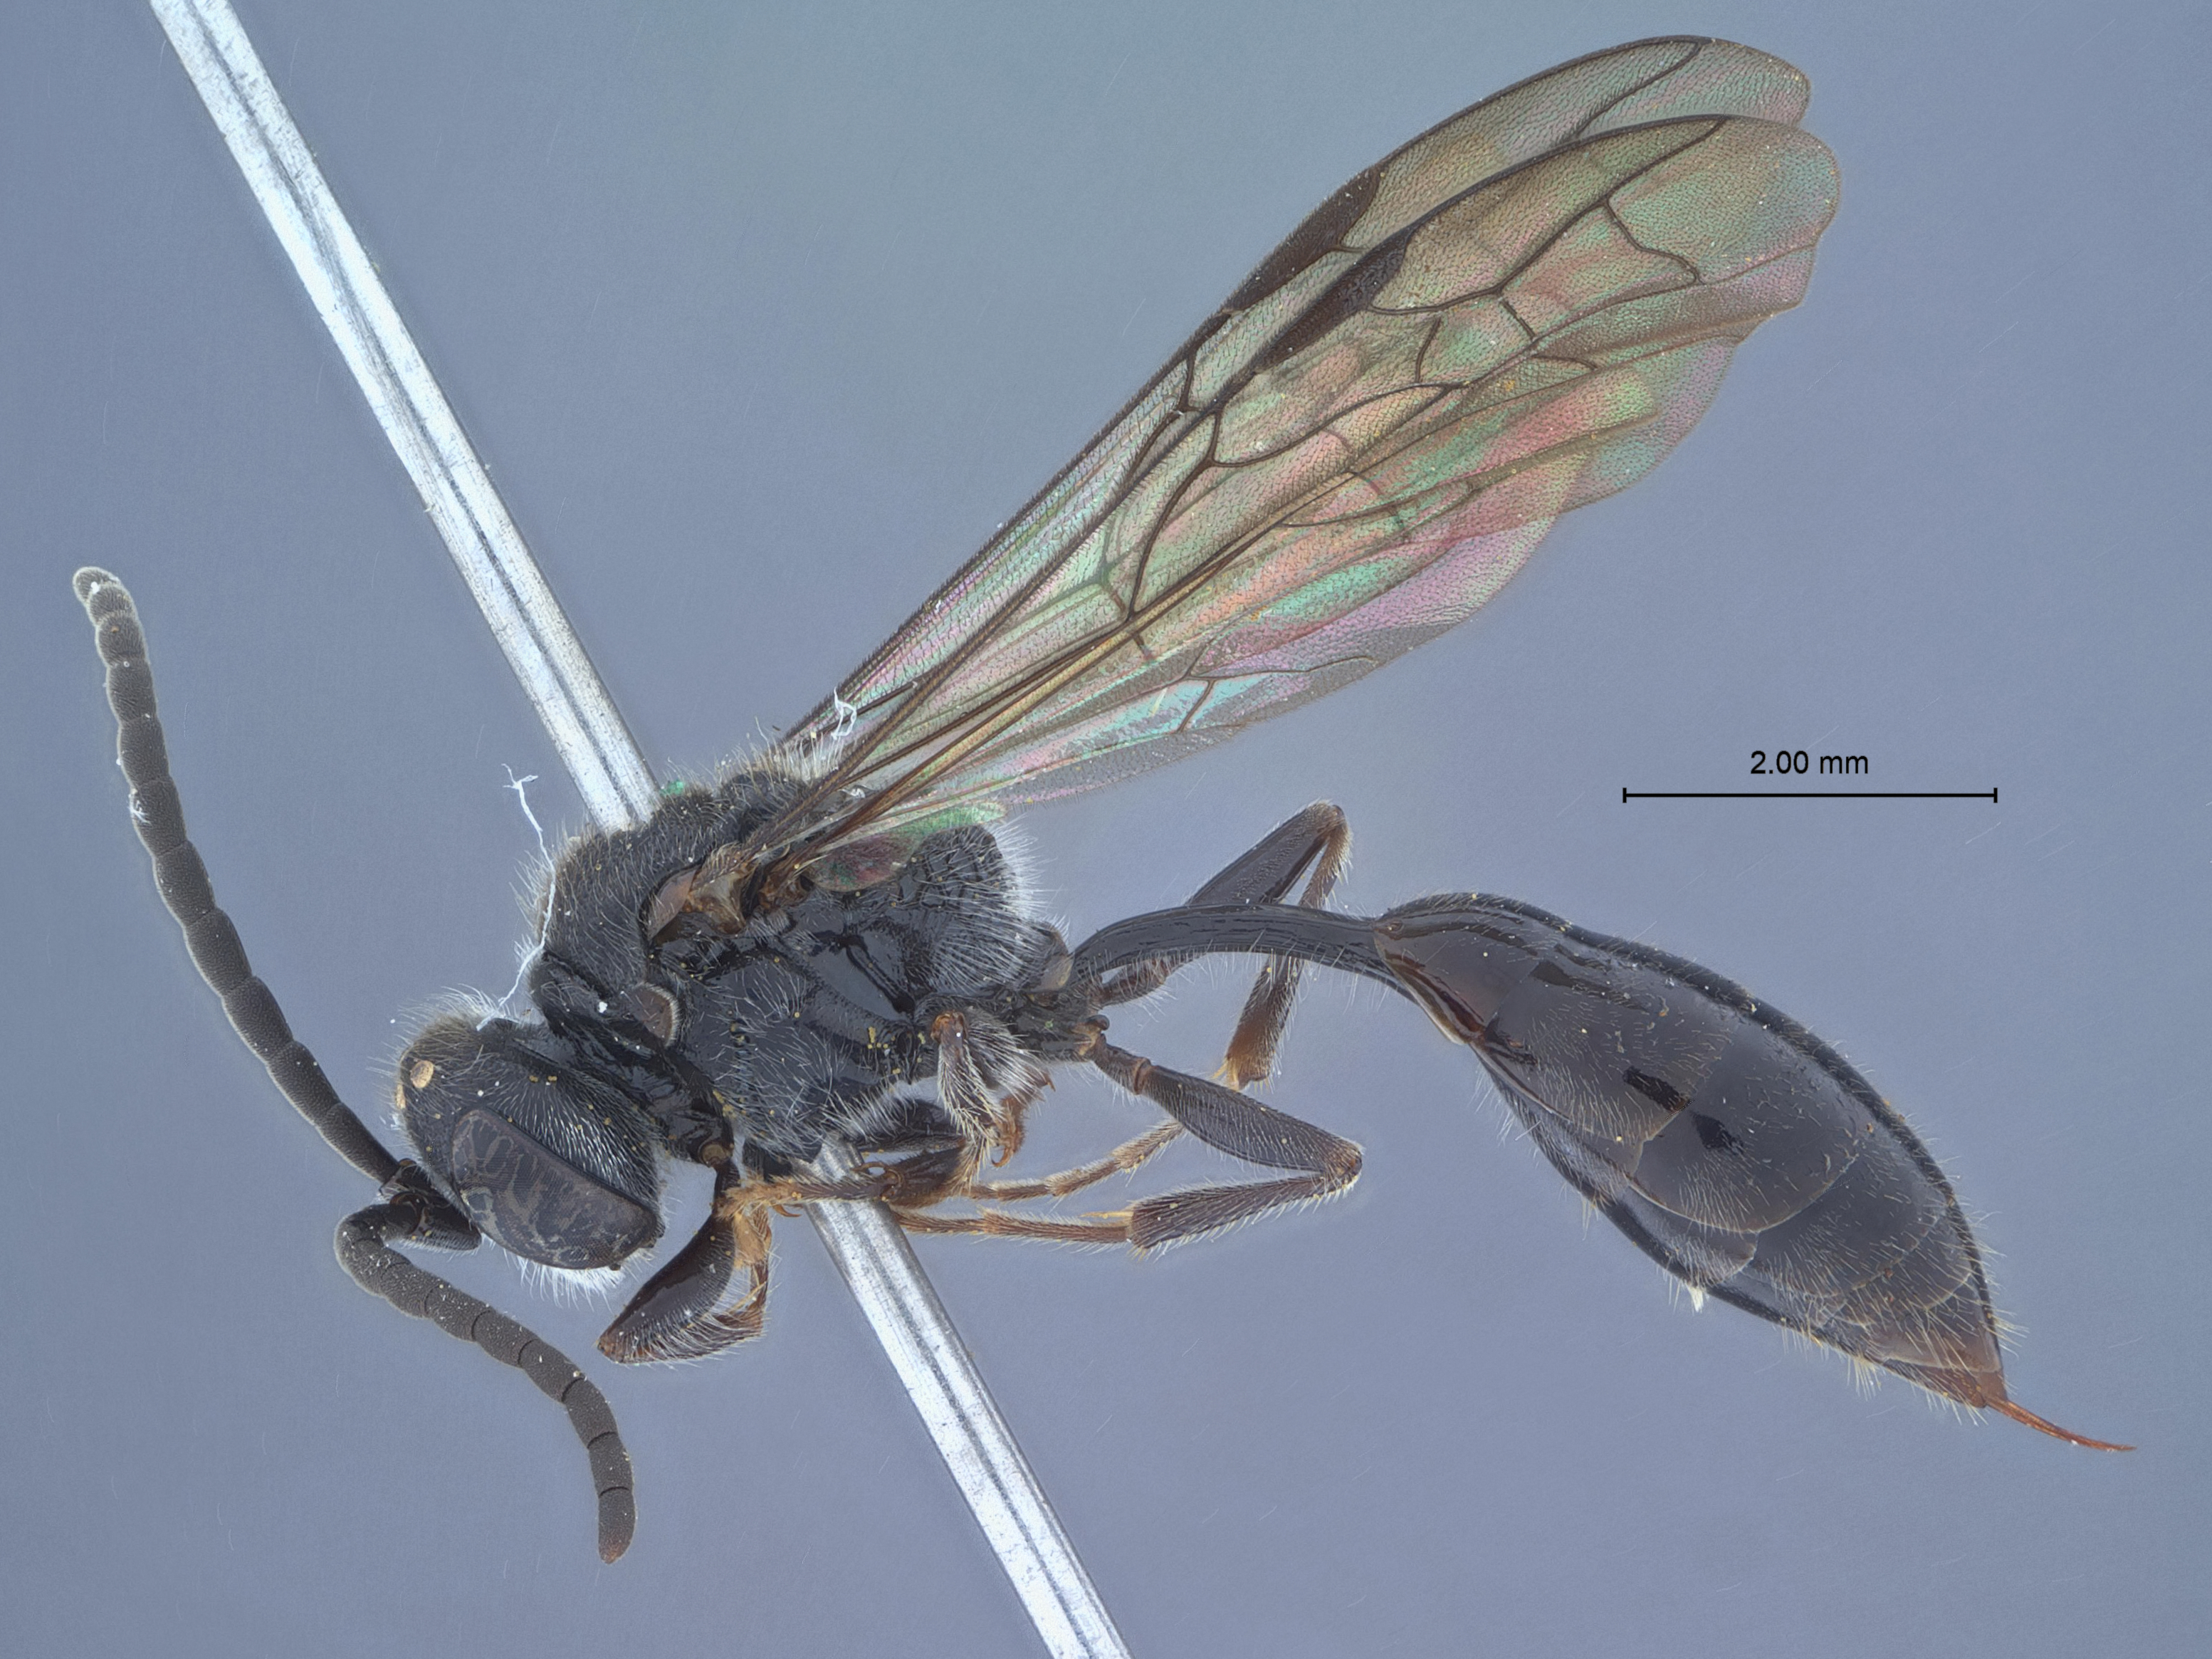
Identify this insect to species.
Psen hakusanus
